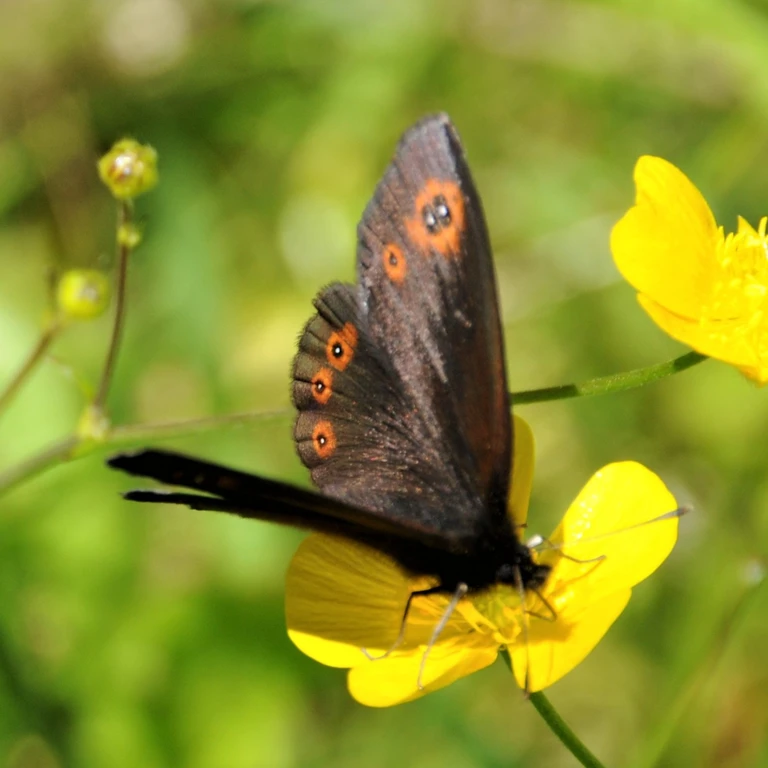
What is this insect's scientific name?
Erebia medusa
